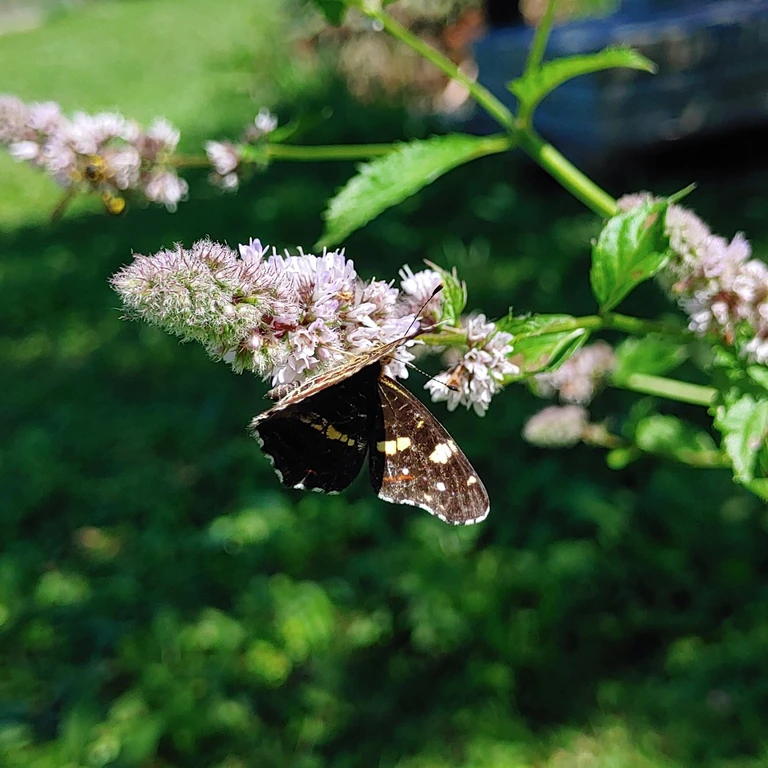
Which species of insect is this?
Araschnia levana
